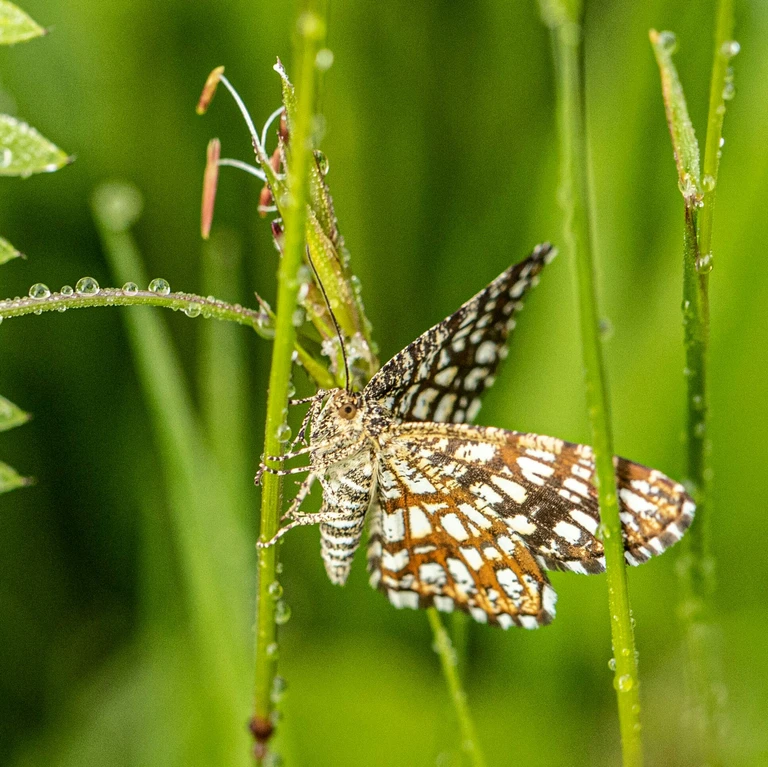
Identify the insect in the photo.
Chiasmia clathrata
